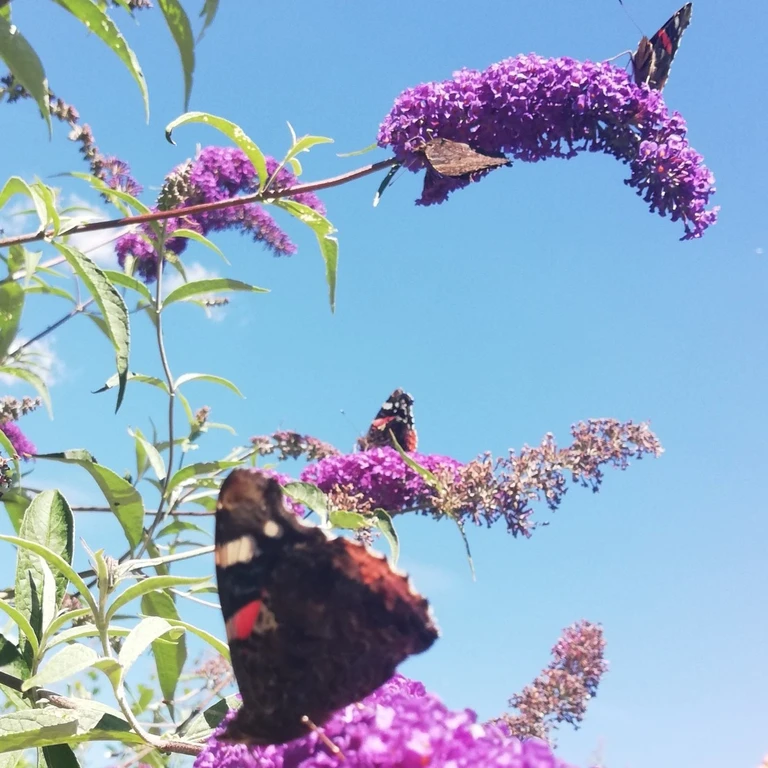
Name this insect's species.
Vanessa atalanta
